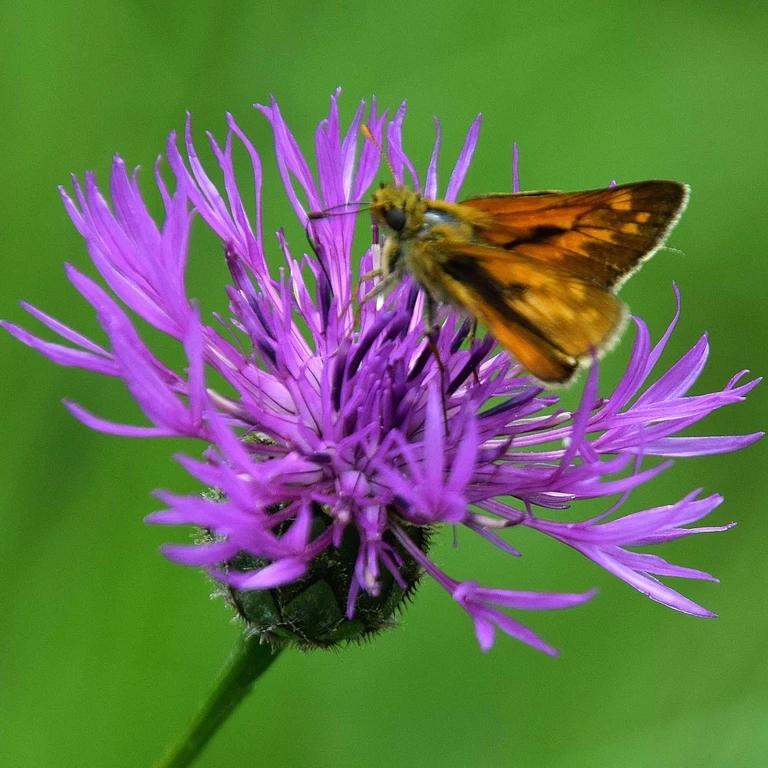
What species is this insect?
Ochlodes sylvanus (also Ochlodes venata)
